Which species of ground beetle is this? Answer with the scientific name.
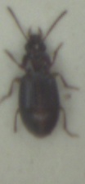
Bradycellus ruficollis
